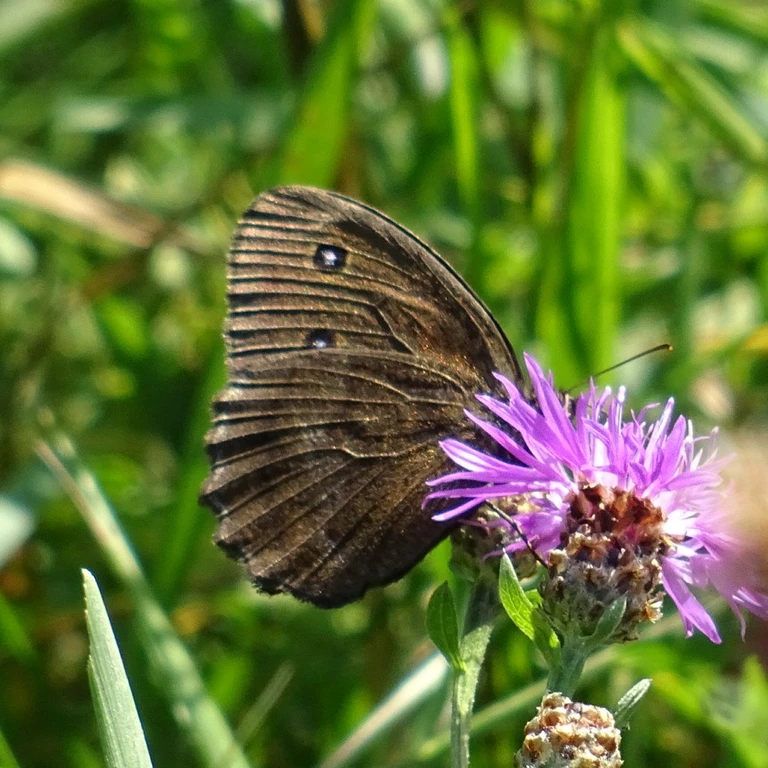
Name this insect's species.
Minois dryas
